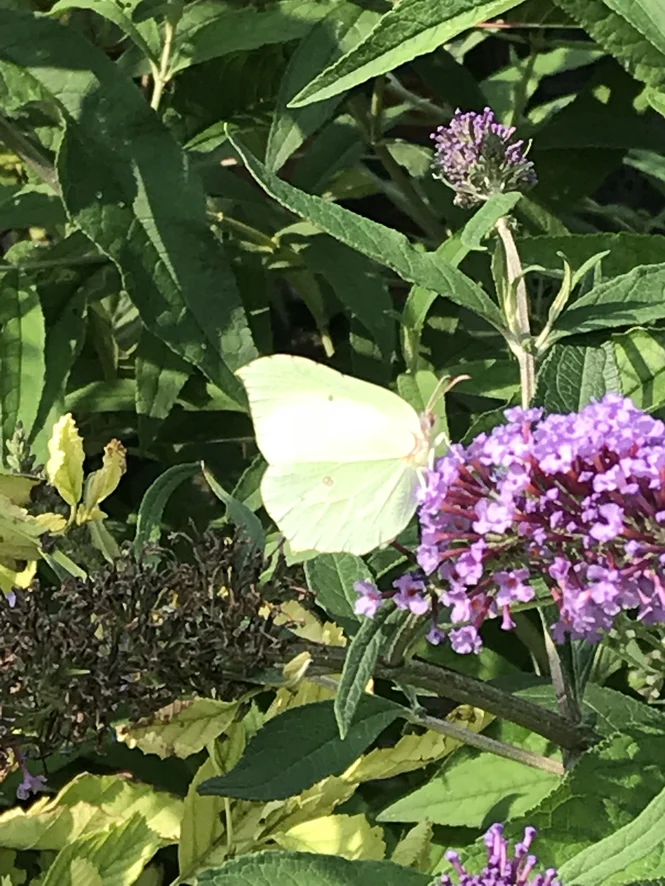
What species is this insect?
Gonepteryx rhamni
